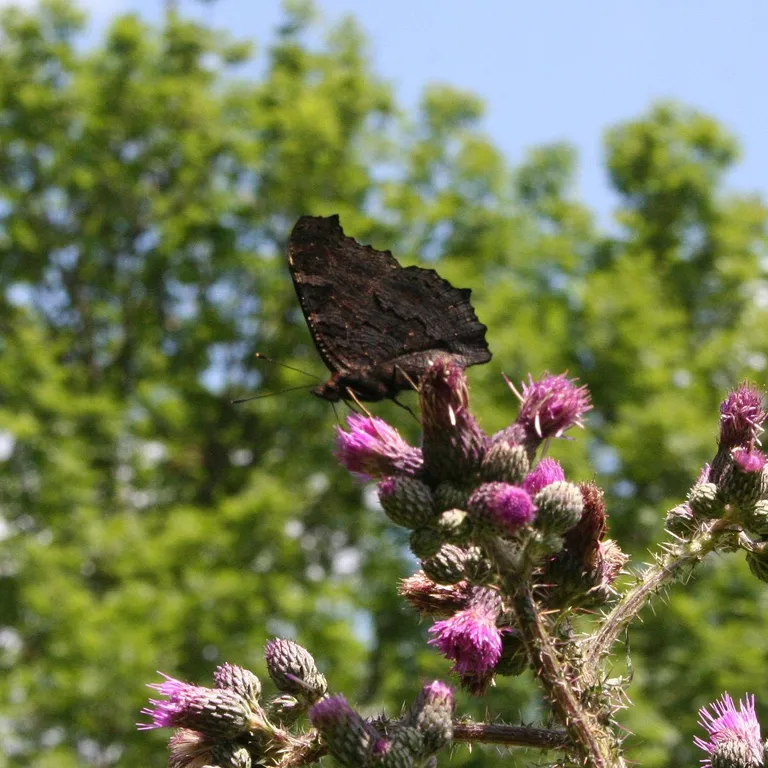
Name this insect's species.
Aglais io
